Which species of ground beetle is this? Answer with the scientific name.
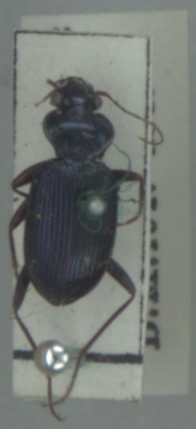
Leistus spinibarbis
